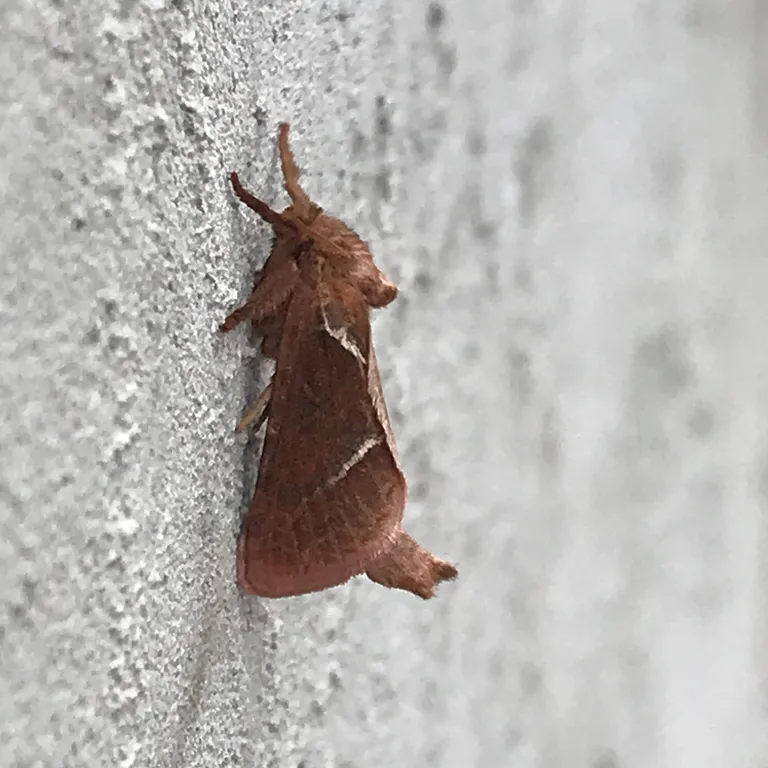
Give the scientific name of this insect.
Triodia sylvina
